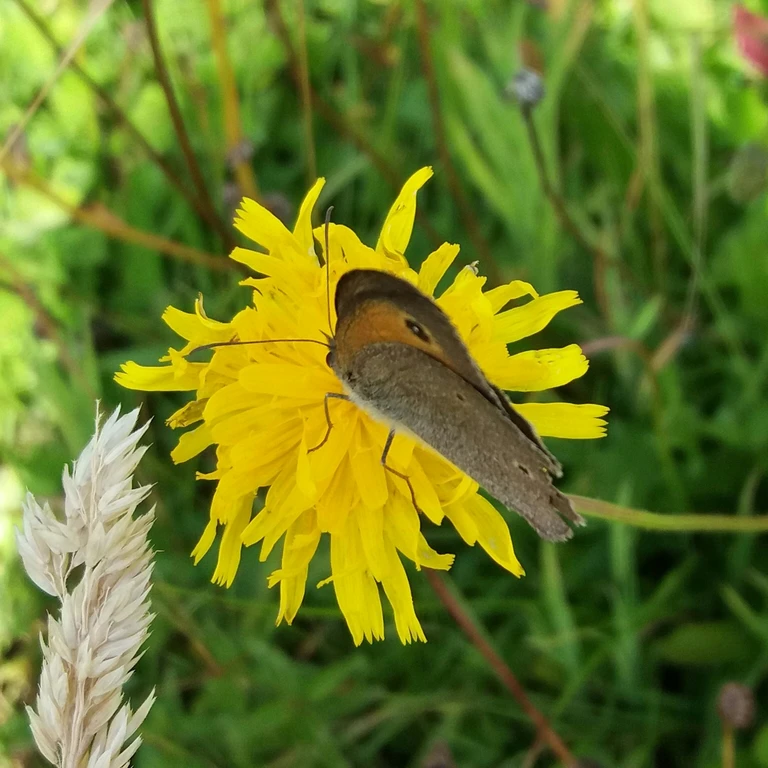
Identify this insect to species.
Maniola jurtina
